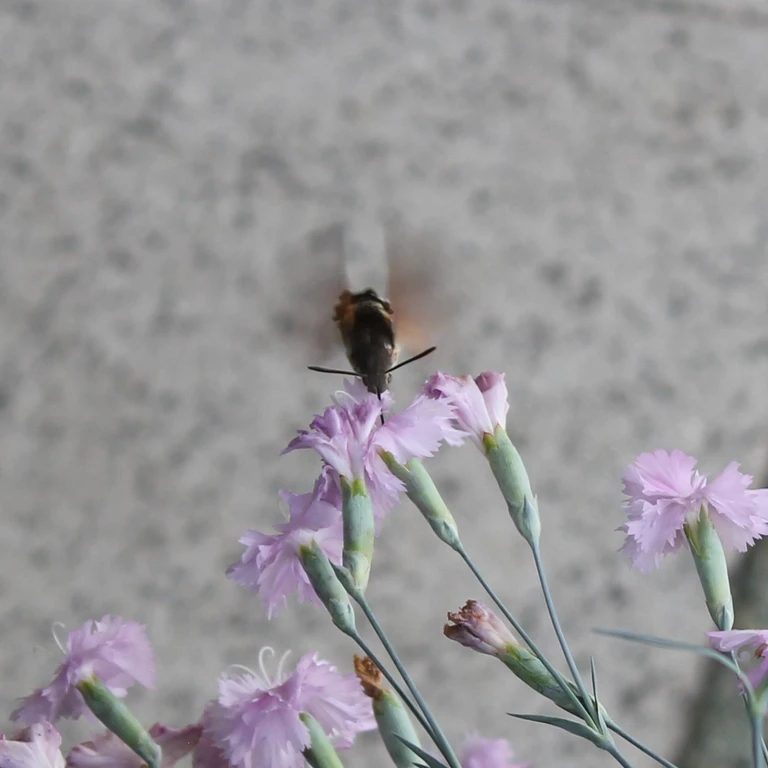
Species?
Macroglossum stellatarum
